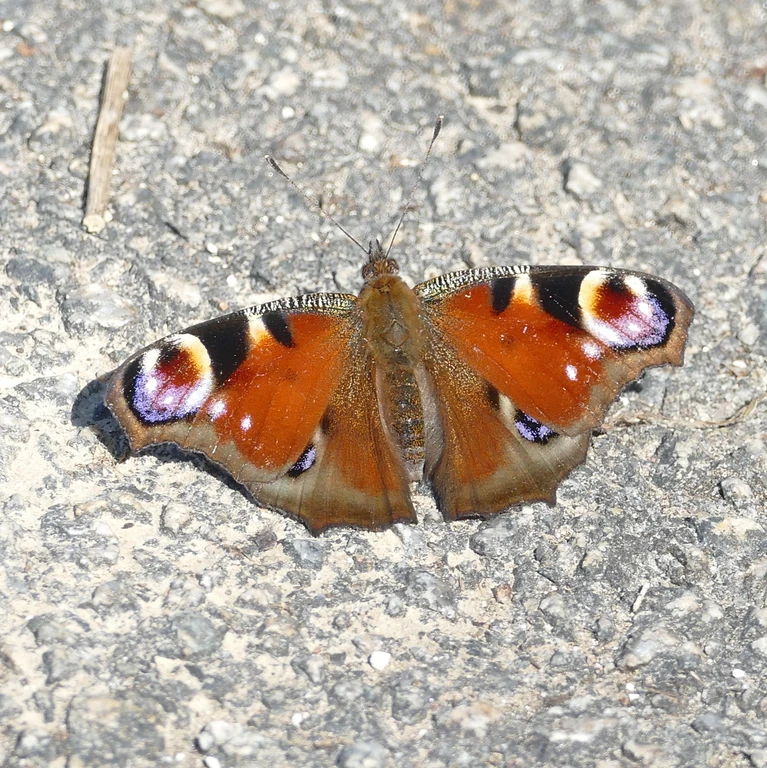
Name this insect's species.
Aglais io
